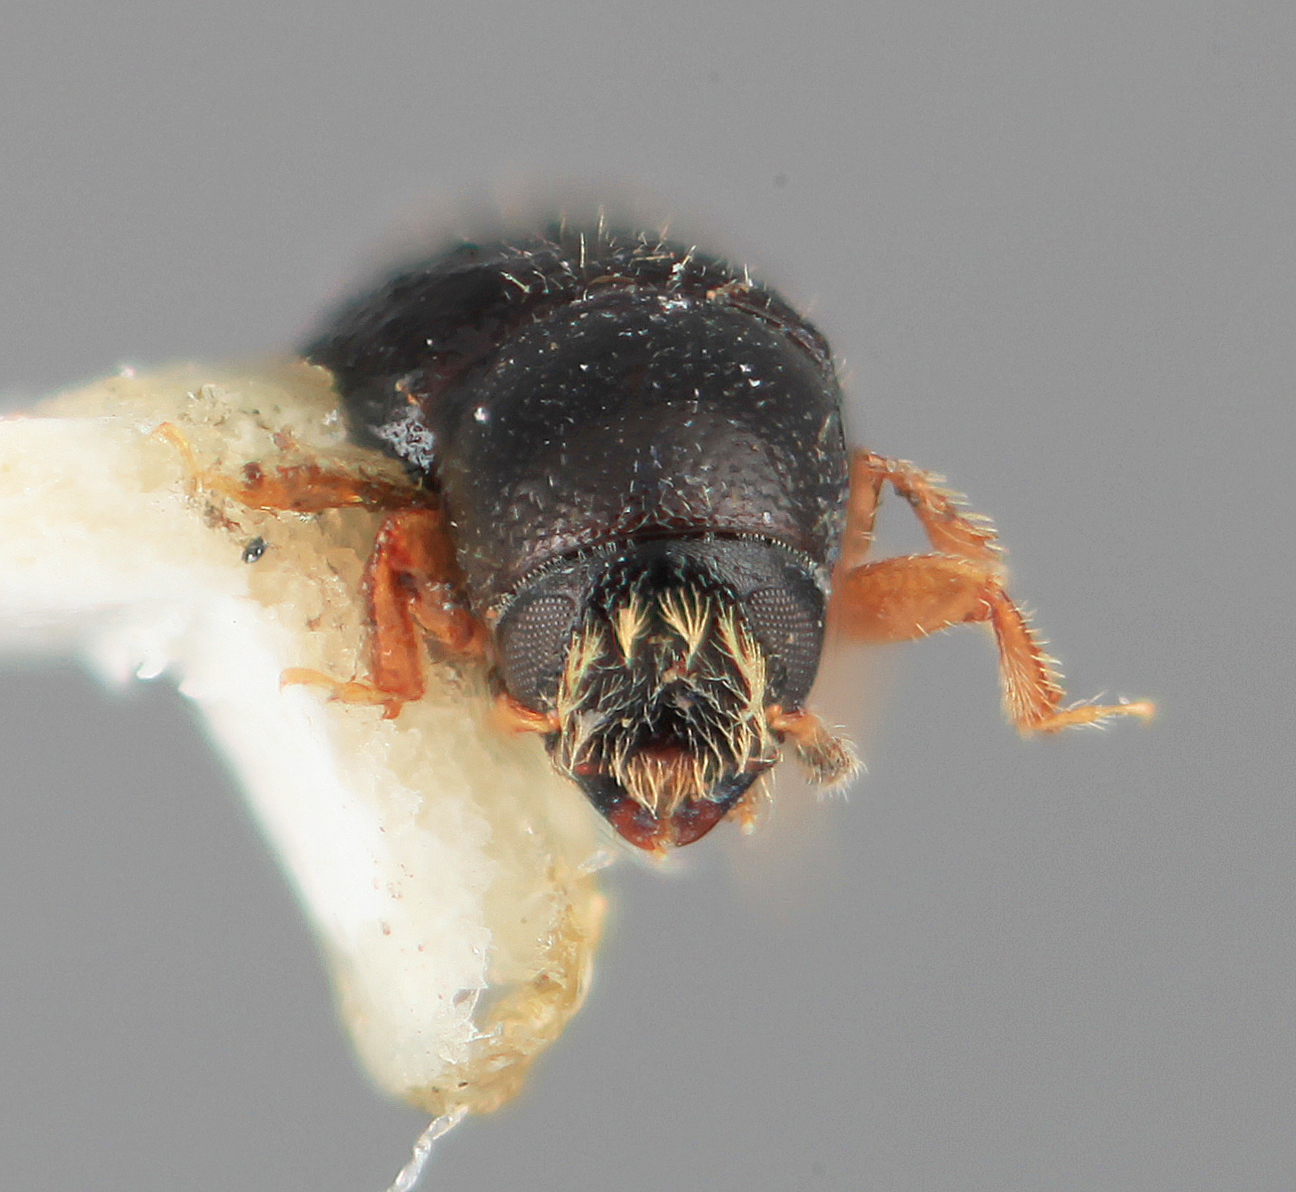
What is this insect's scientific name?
Scolytodes clusiavorus
